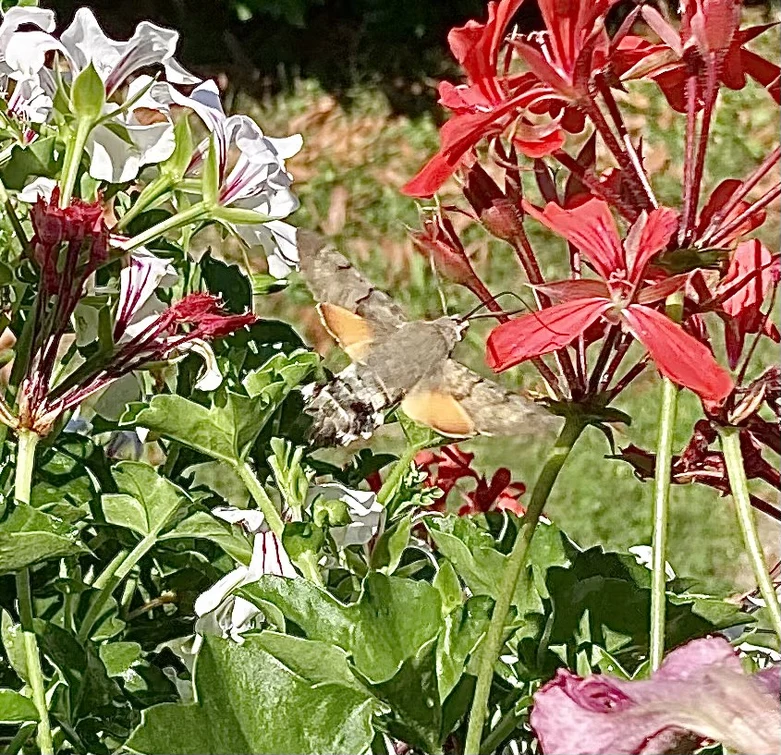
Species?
Macroglossum stellatarum
